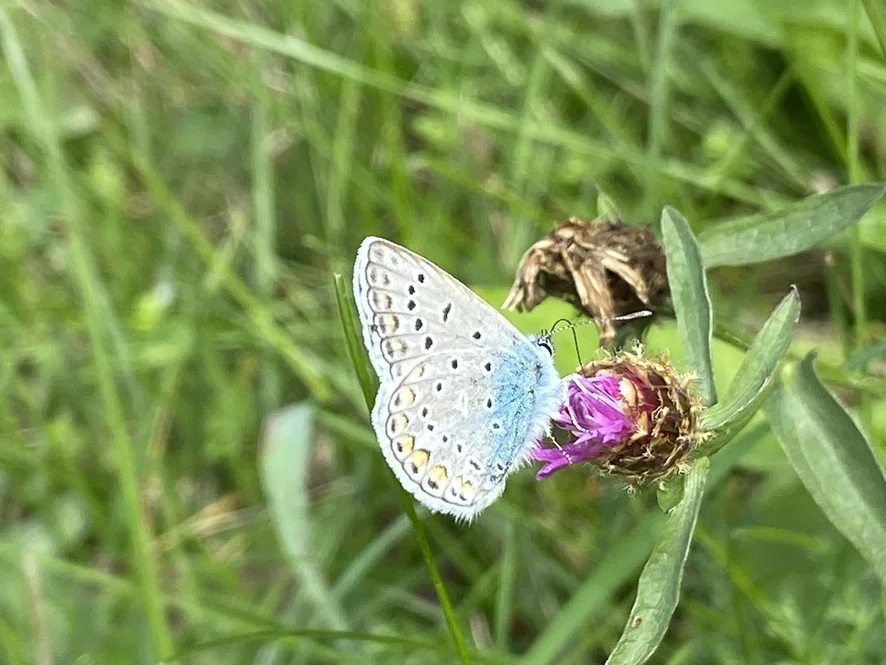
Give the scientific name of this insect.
Polyommatus icarus
